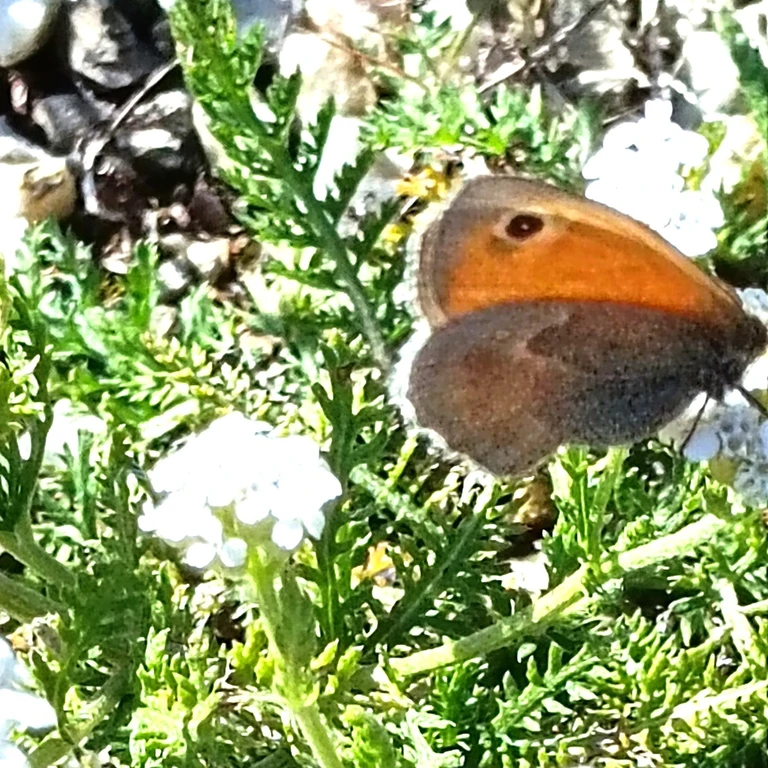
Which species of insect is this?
Coenonympha pamphilus
